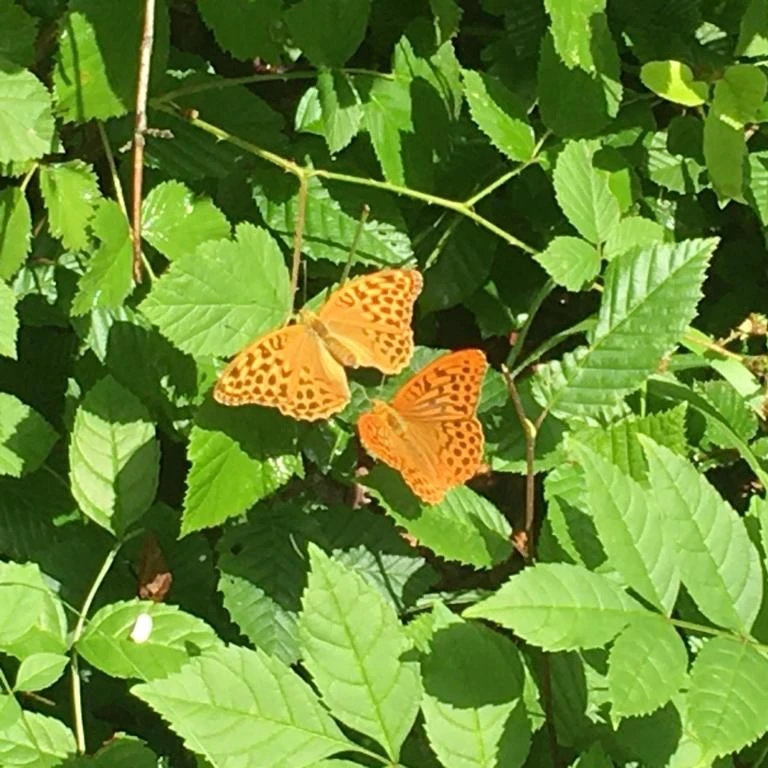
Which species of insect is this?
Argynnis paphia
